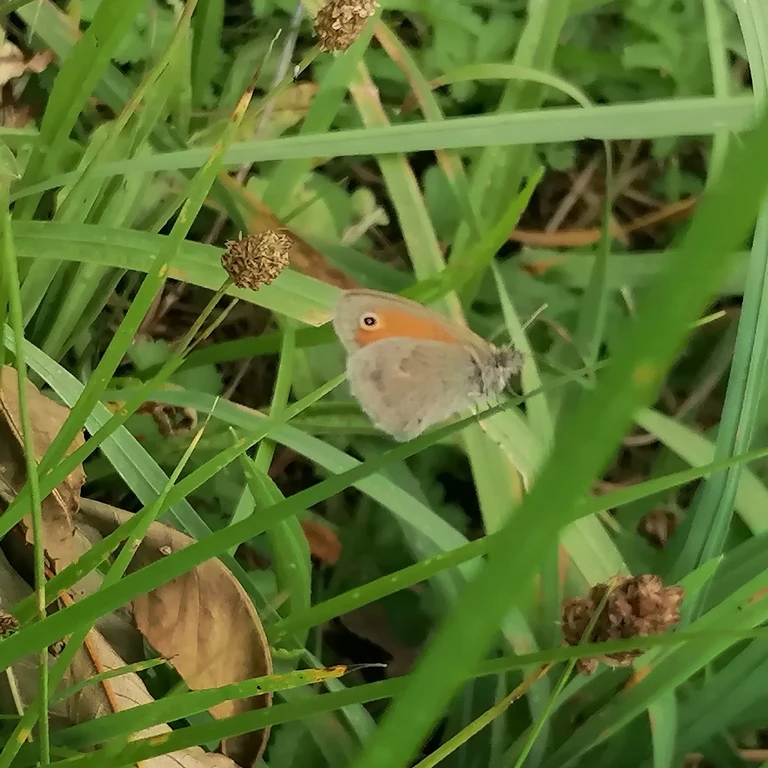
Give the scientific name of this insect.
Coenonympha pamphilus
